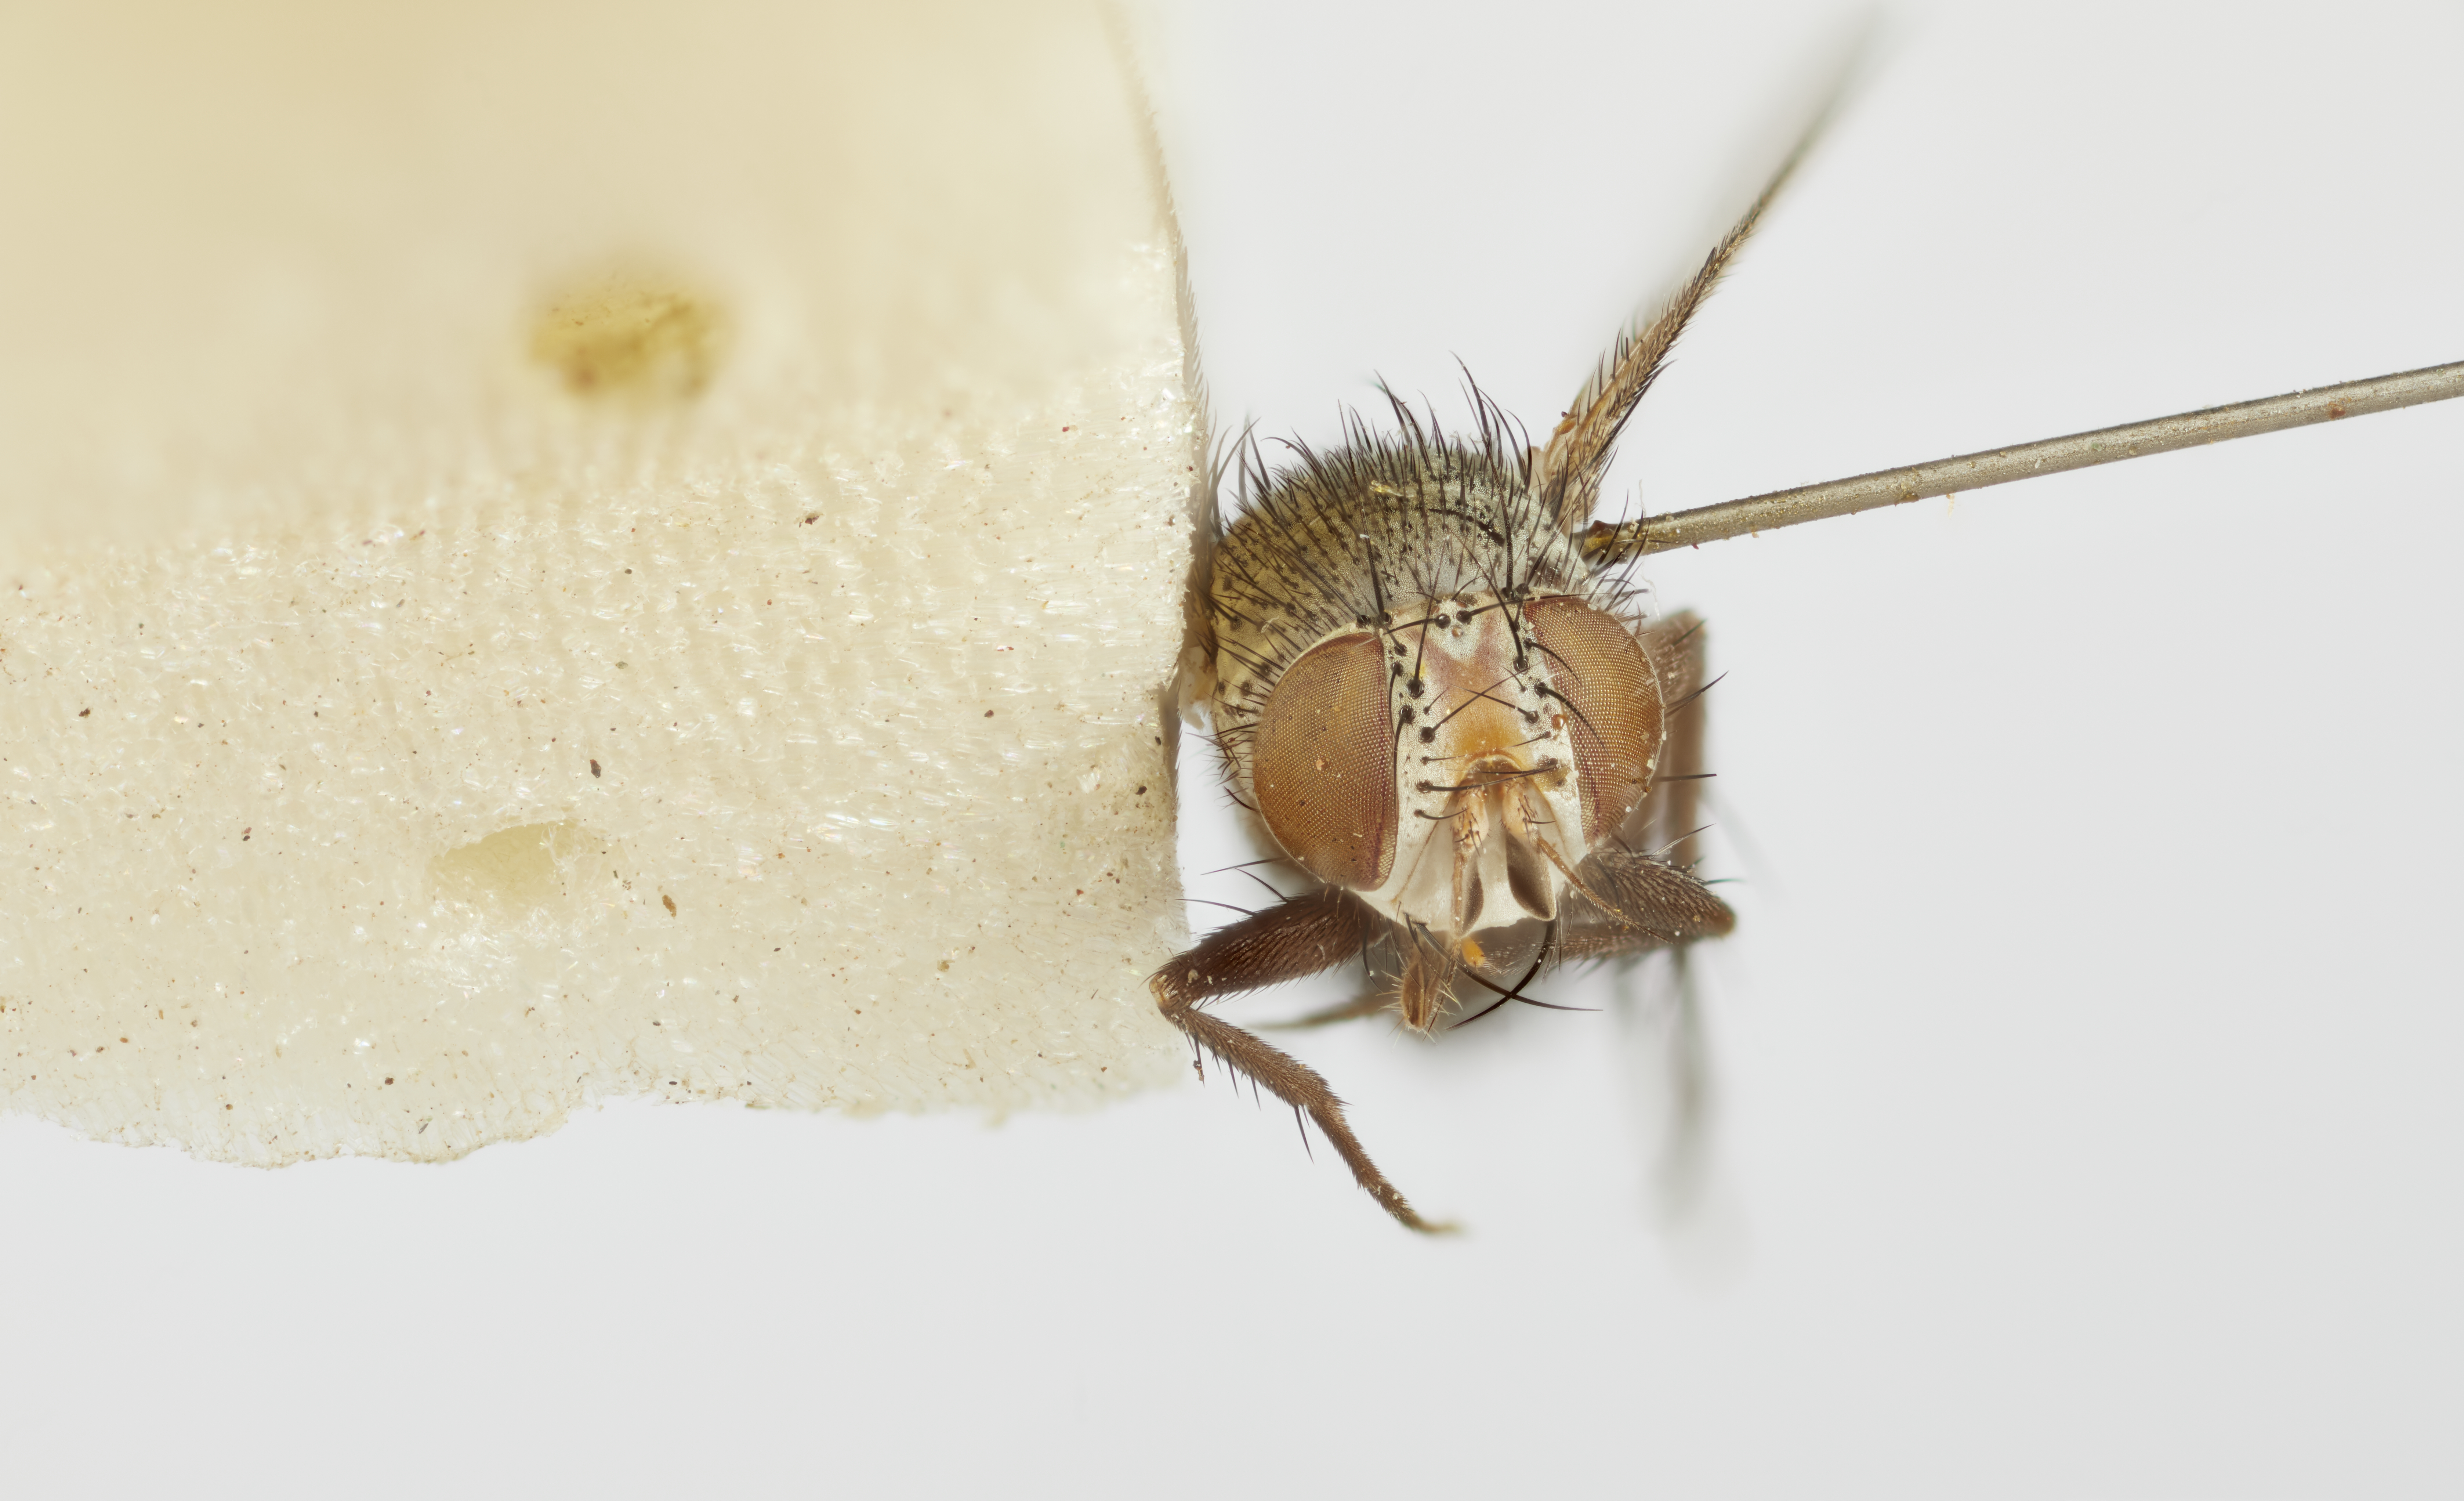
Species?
Eogymnophthalmia orientalis
